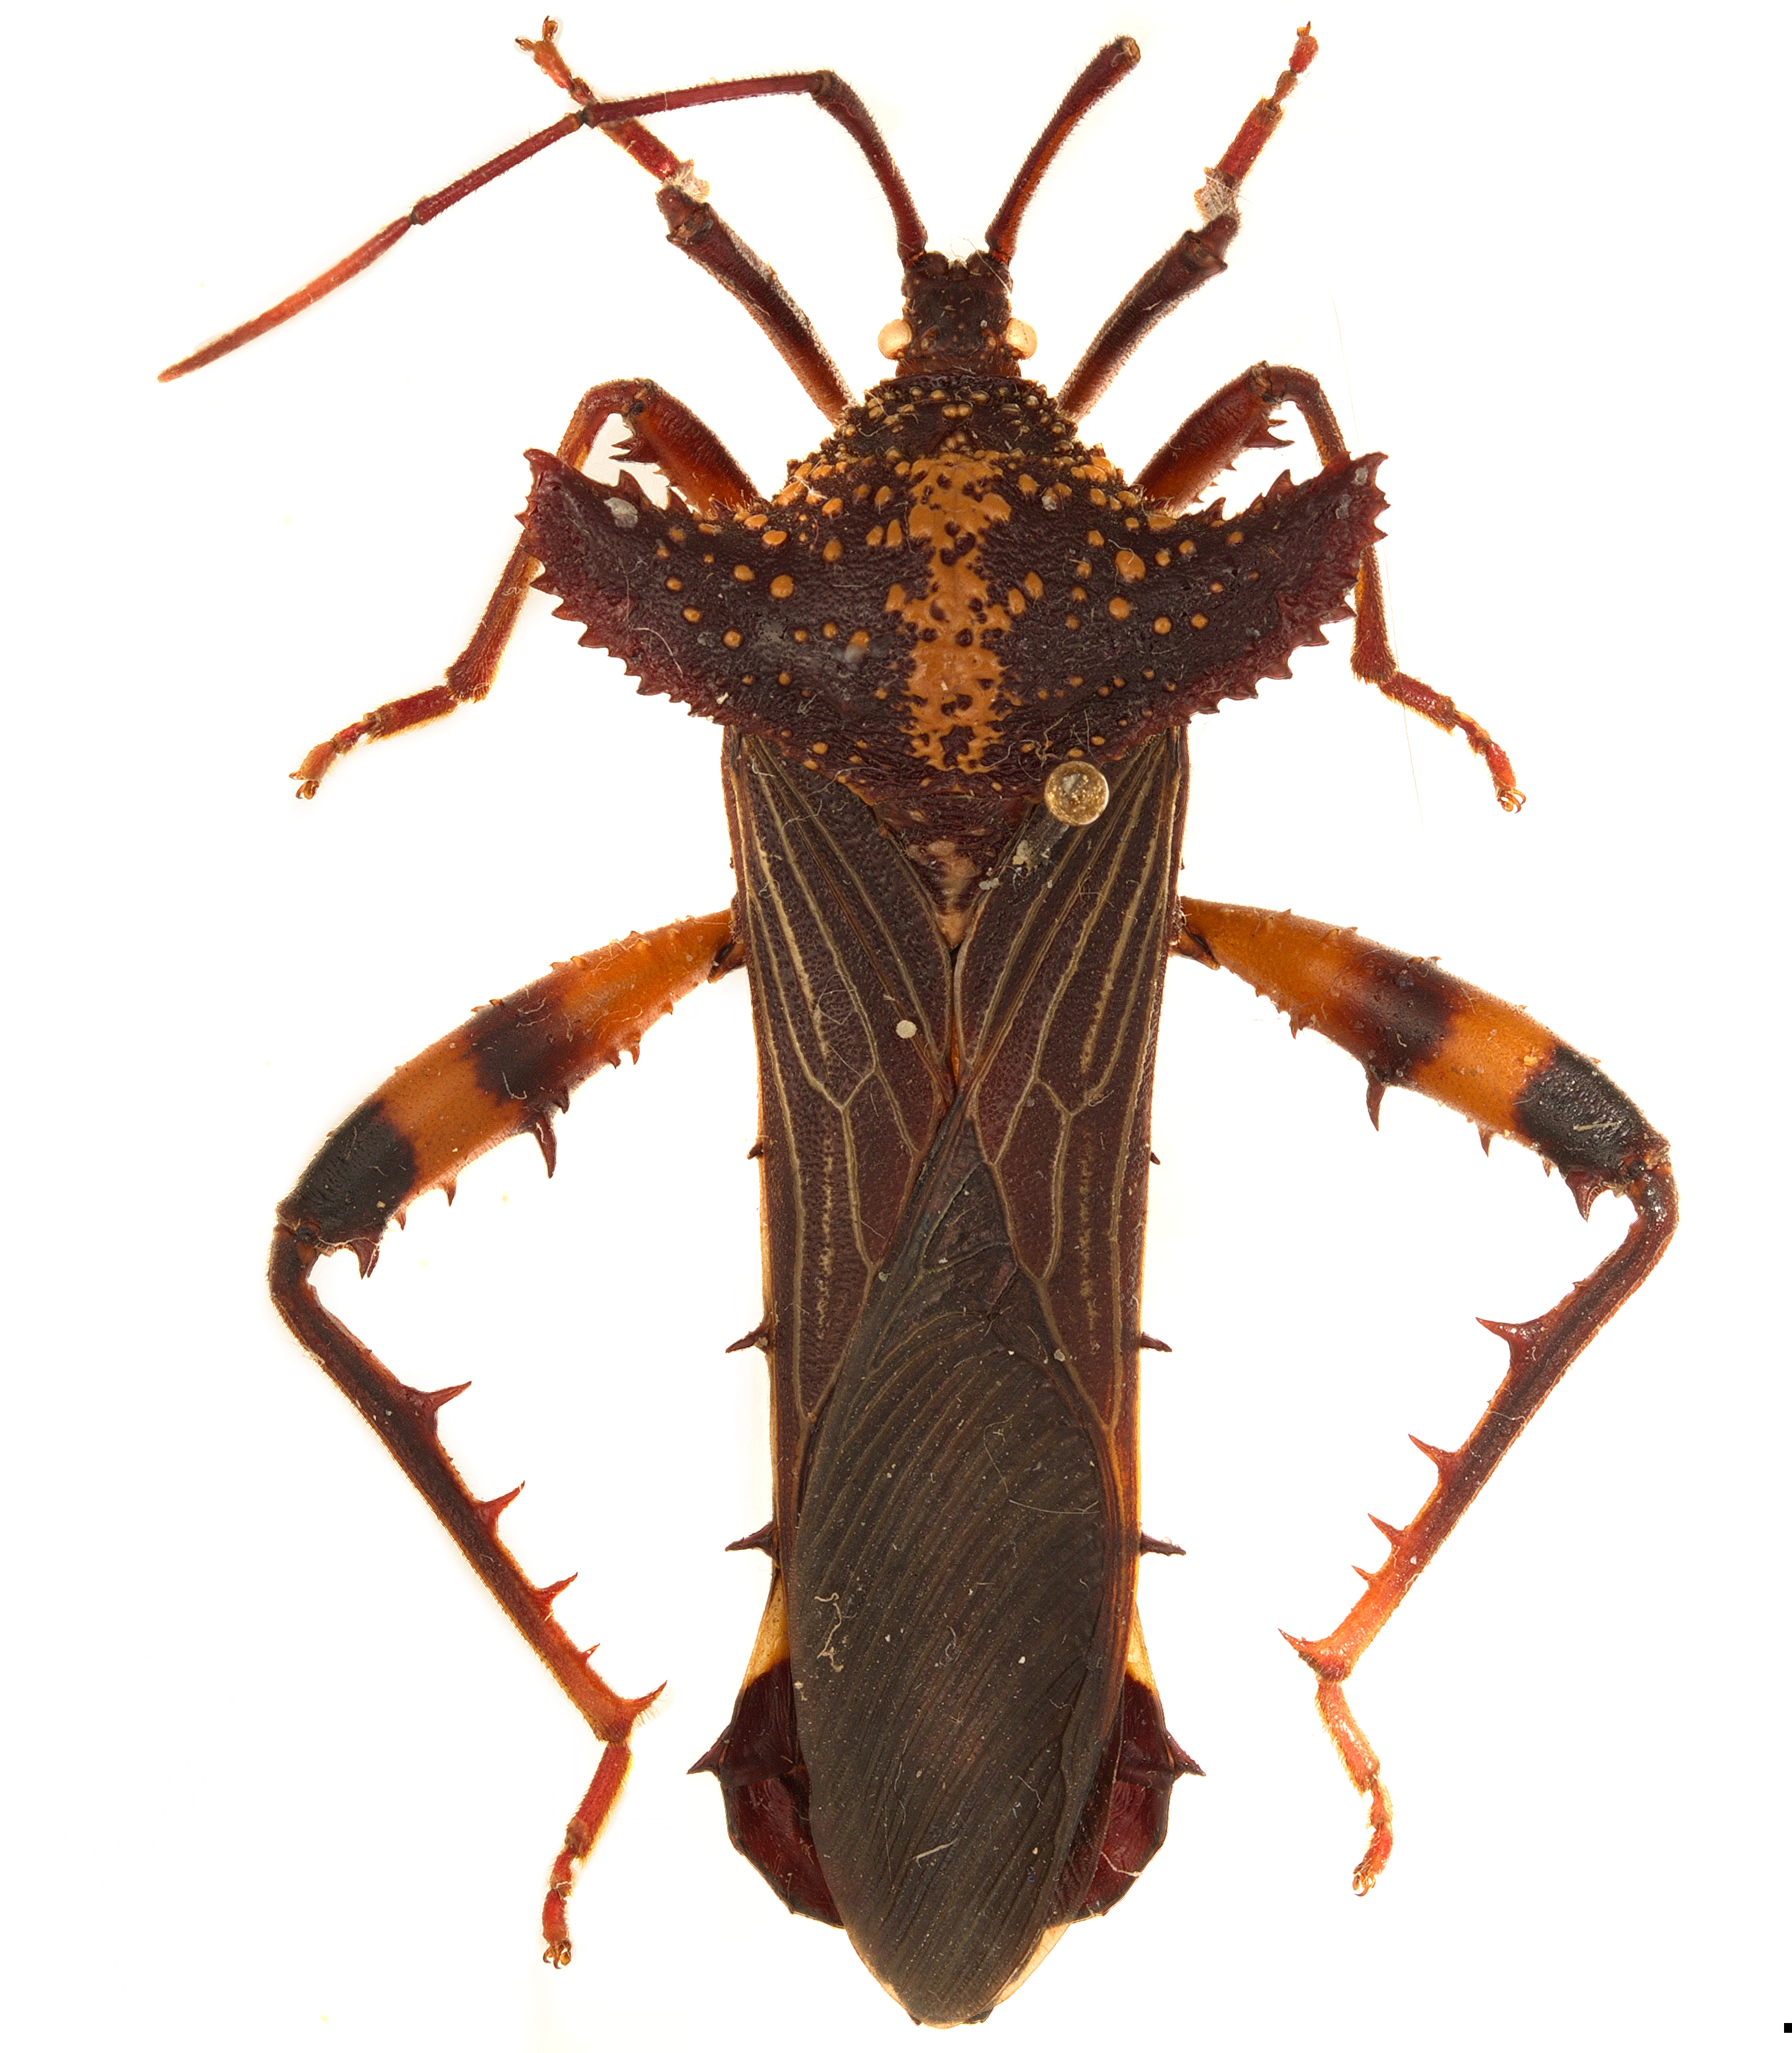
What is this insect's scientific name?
Acocopus verrucifer
